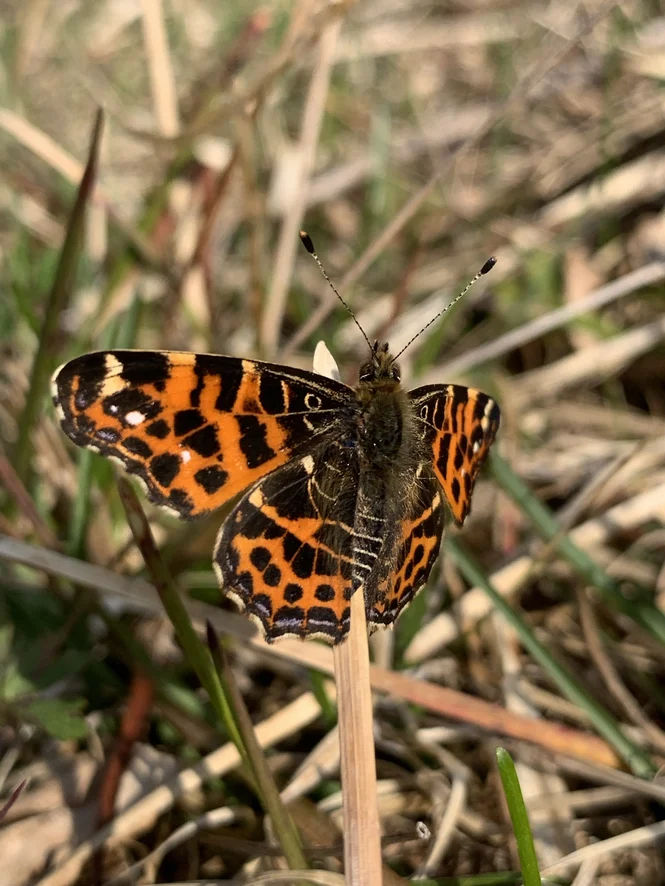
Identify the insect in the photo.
Araschnia levana
